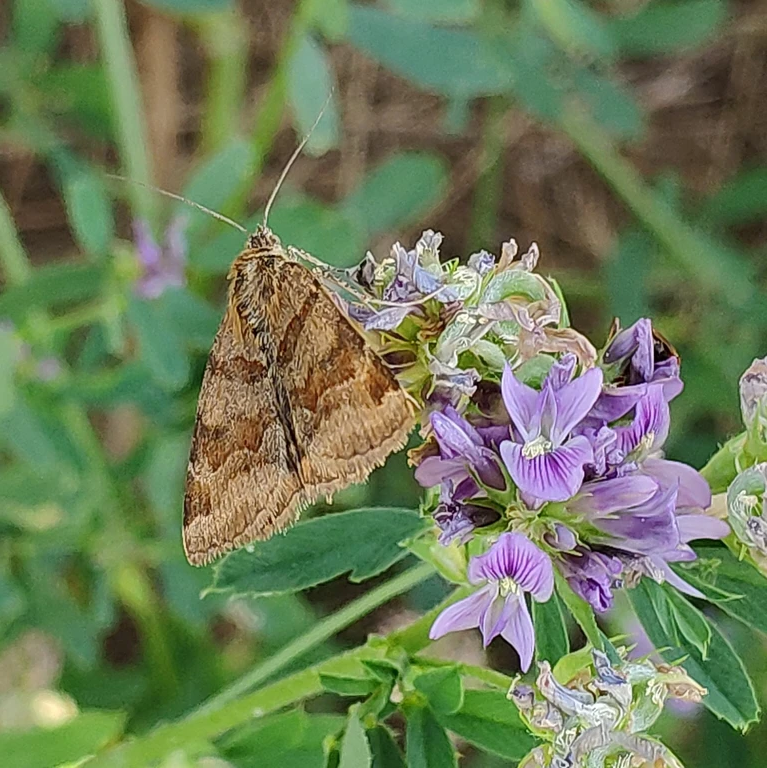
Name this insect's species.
Euclidia glyphica
